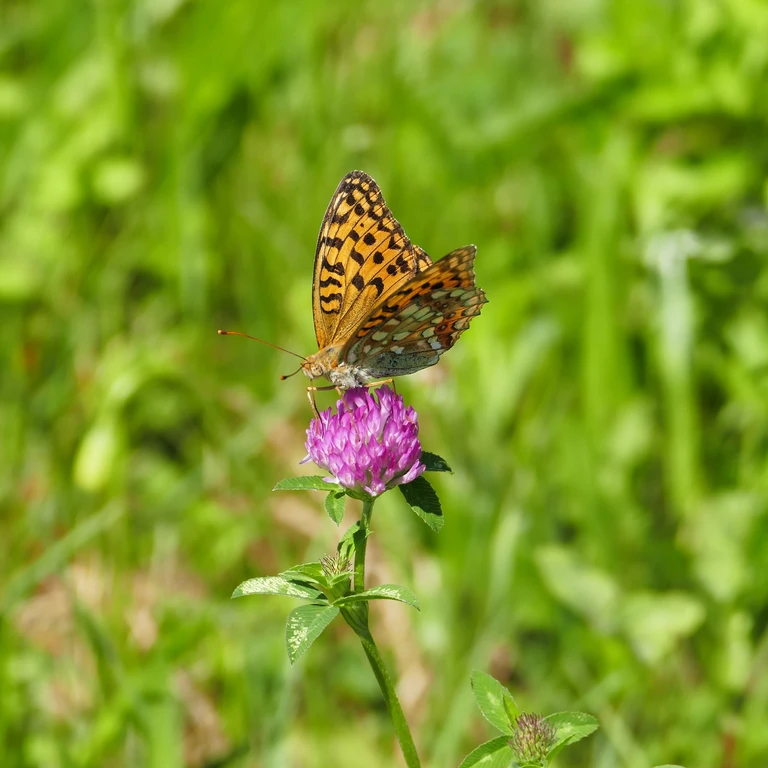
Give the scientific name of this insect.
Fabriciana adippe
